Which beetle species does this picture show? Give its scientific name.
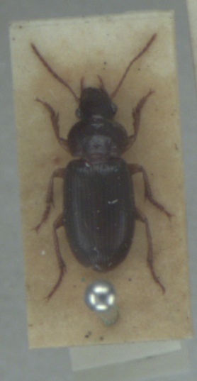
Ophonus rufibarbis
